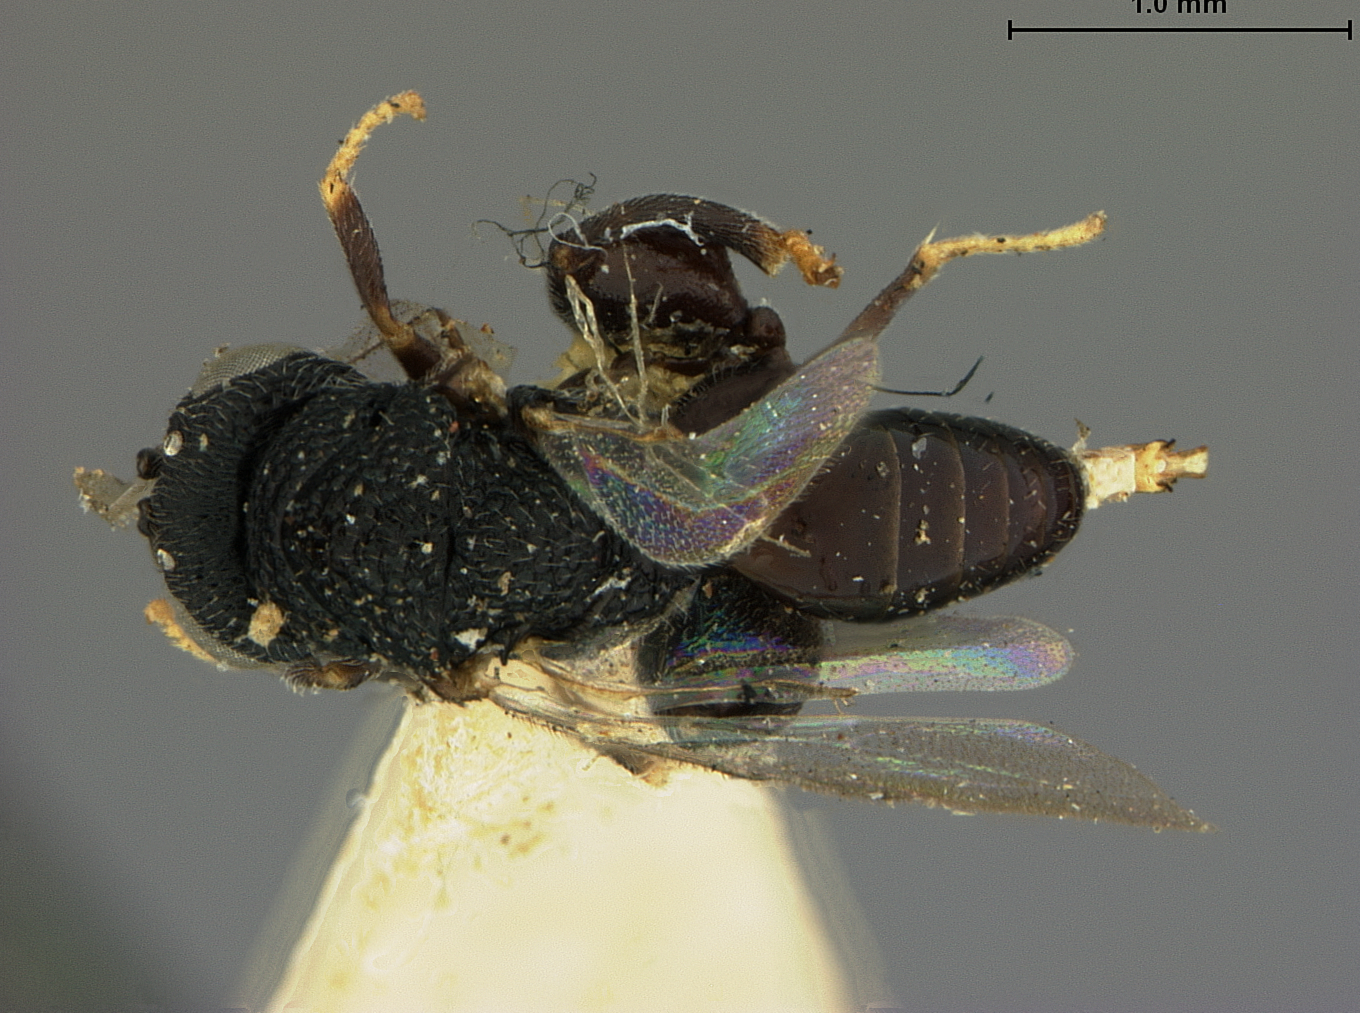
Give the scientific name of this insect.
Chalcis tarsalis
